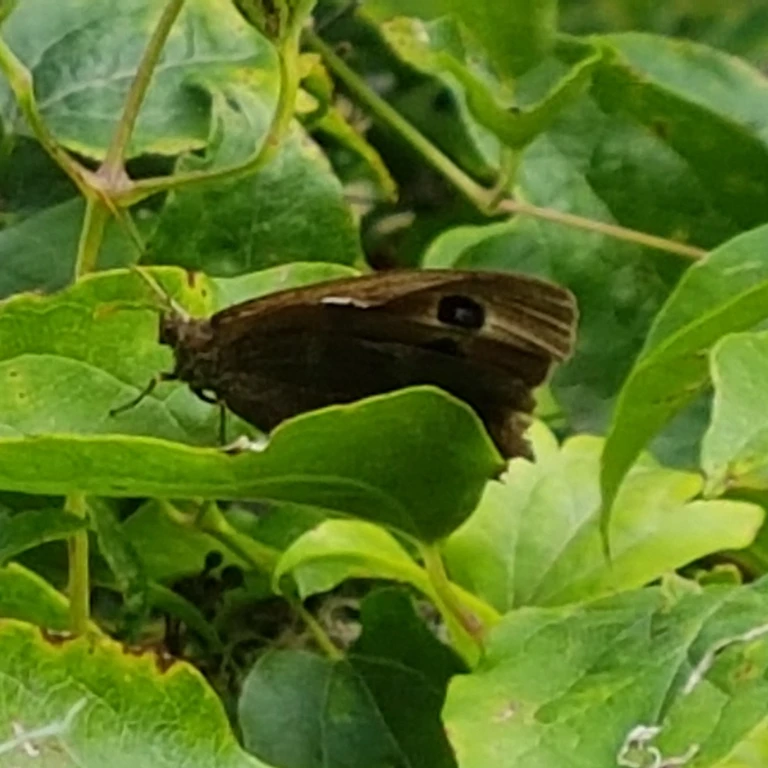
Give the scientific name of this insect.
Minois dryas
